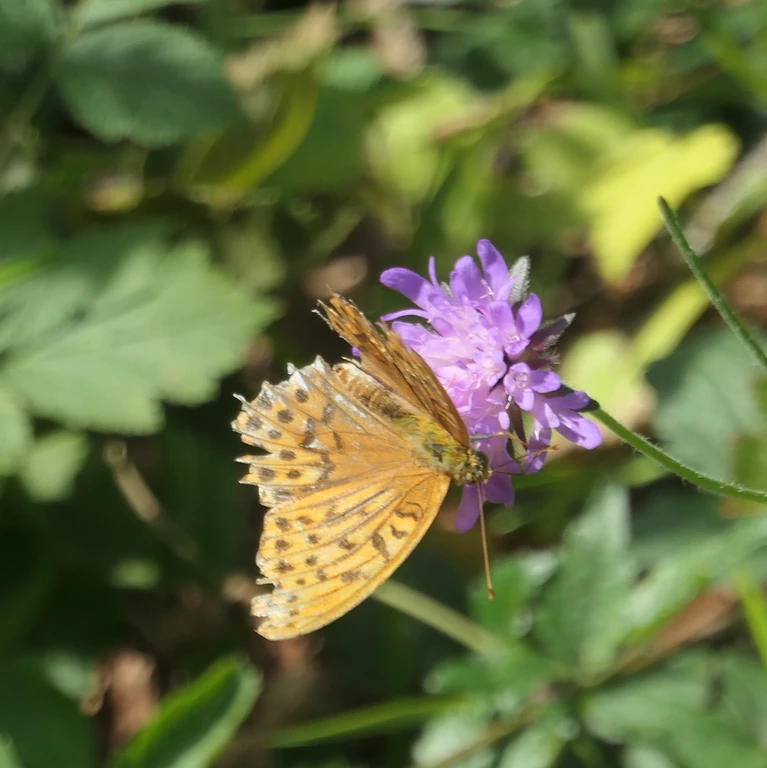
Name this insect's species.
Argynnis paphia
